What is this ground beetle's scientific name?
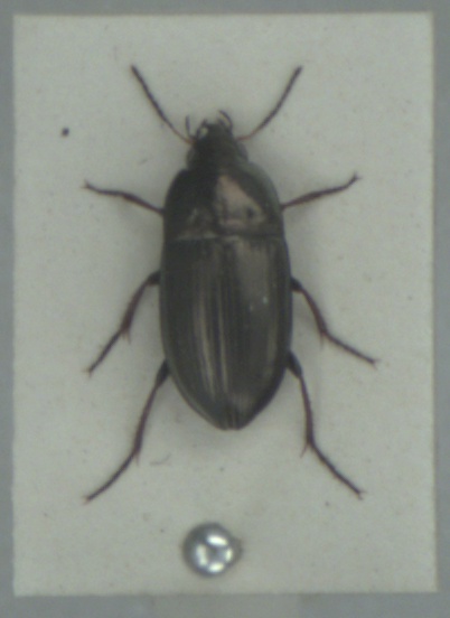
Amara aenea
